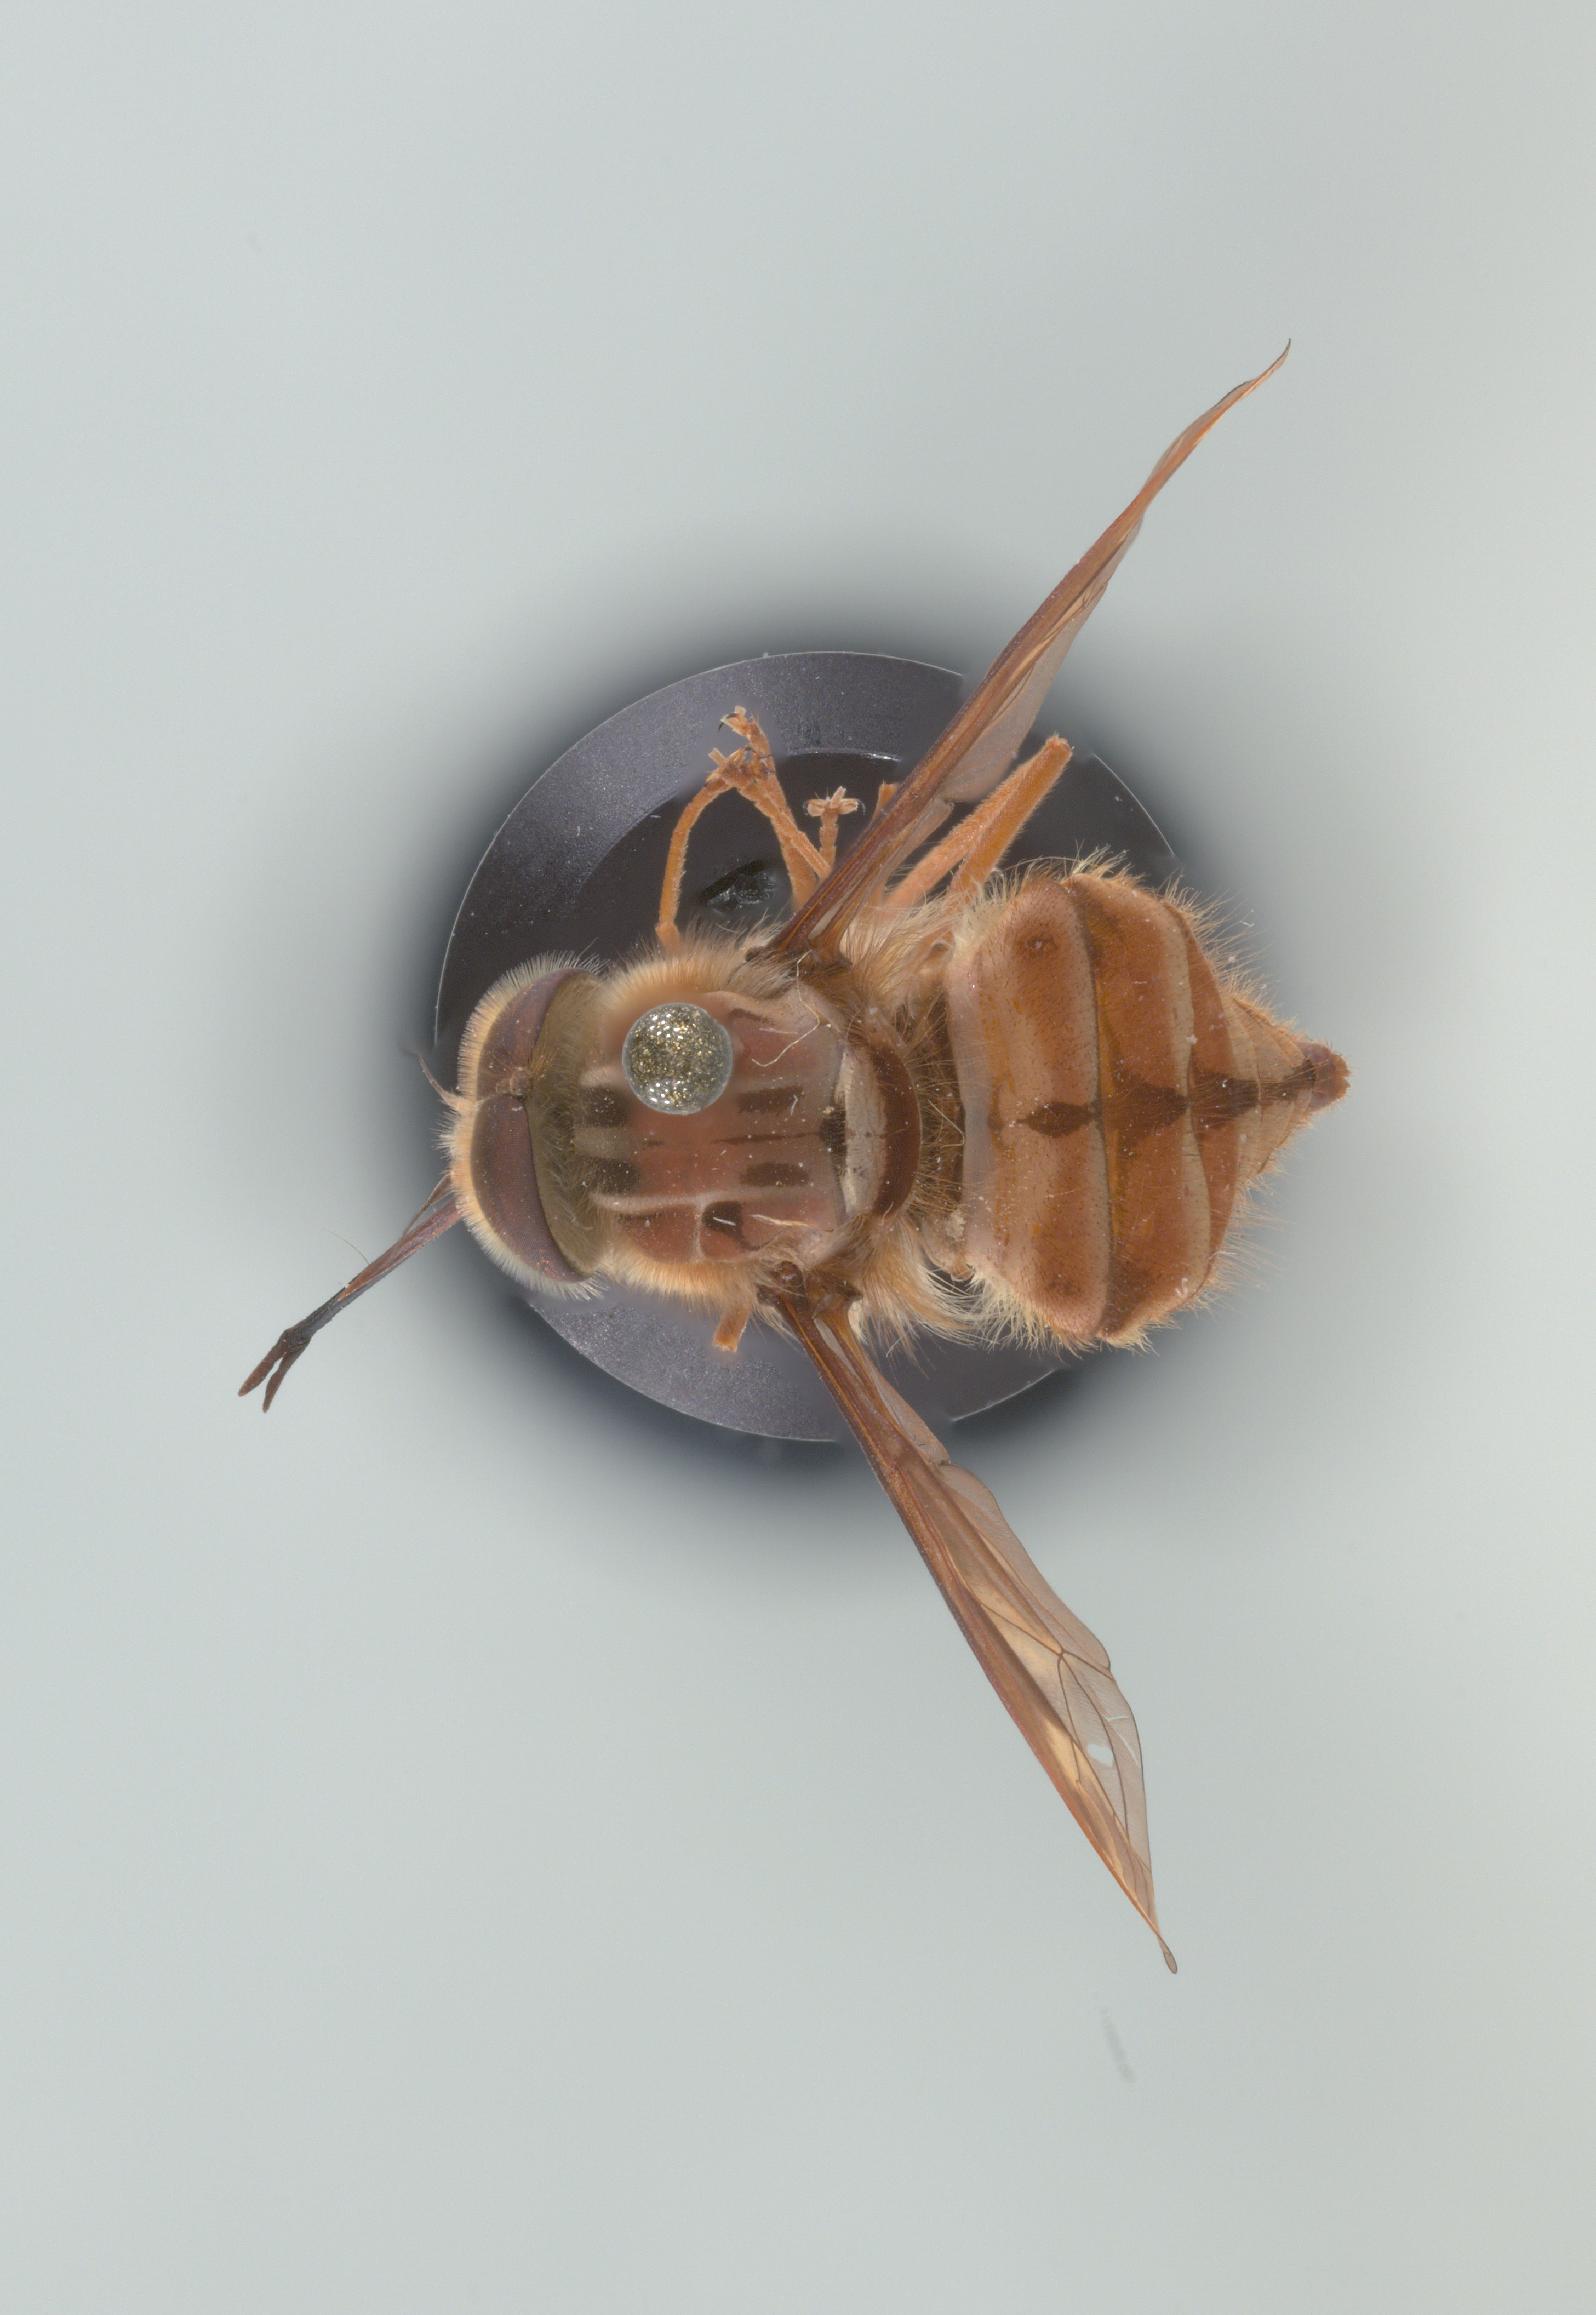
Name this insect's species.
Hirmoneura nubipennis (also Trichophthalma nubipennis)
